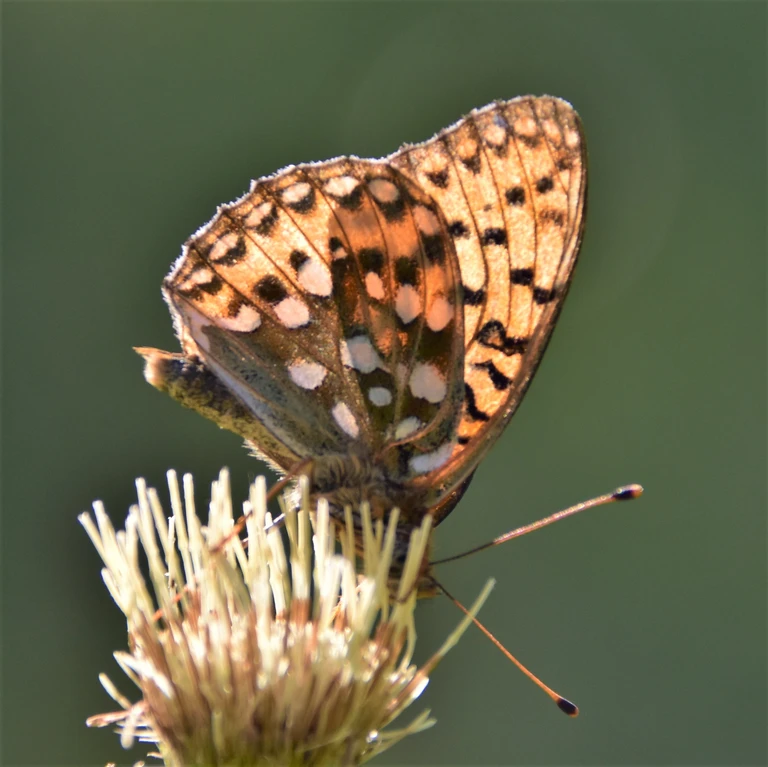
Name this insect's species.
Speyeria aglaja
